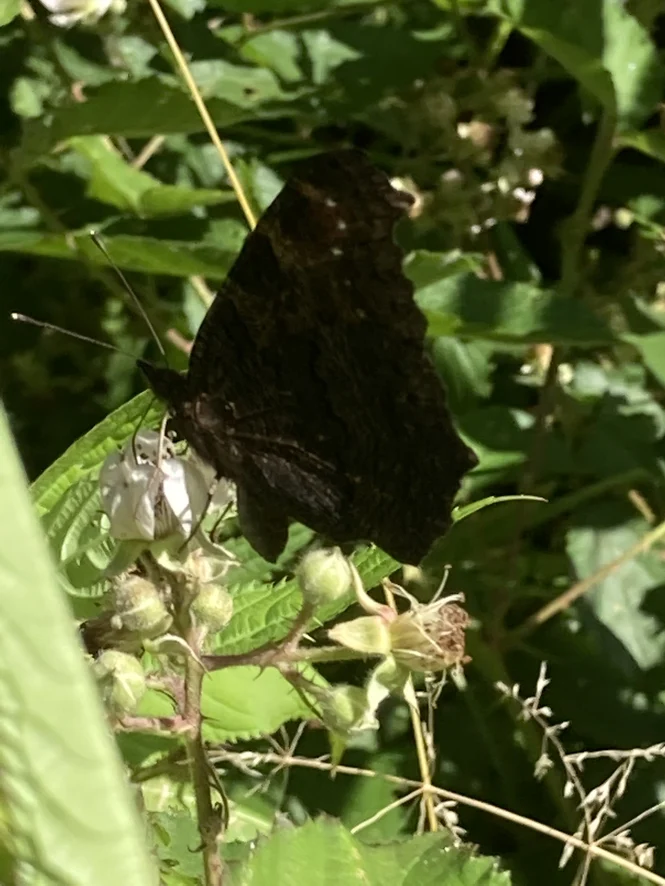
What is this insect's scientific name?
Aglais io
